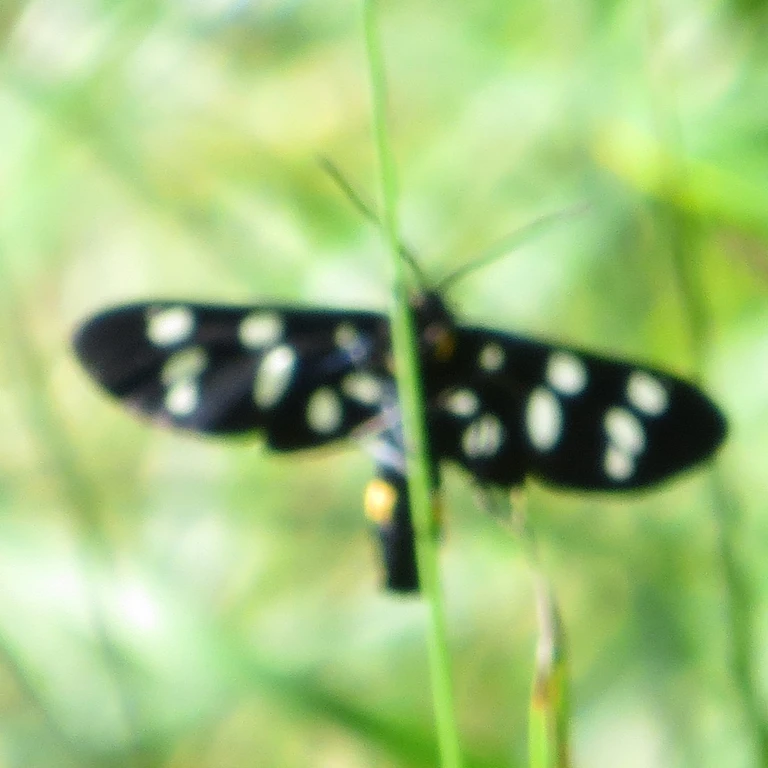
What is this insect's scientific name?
Amata phegea
